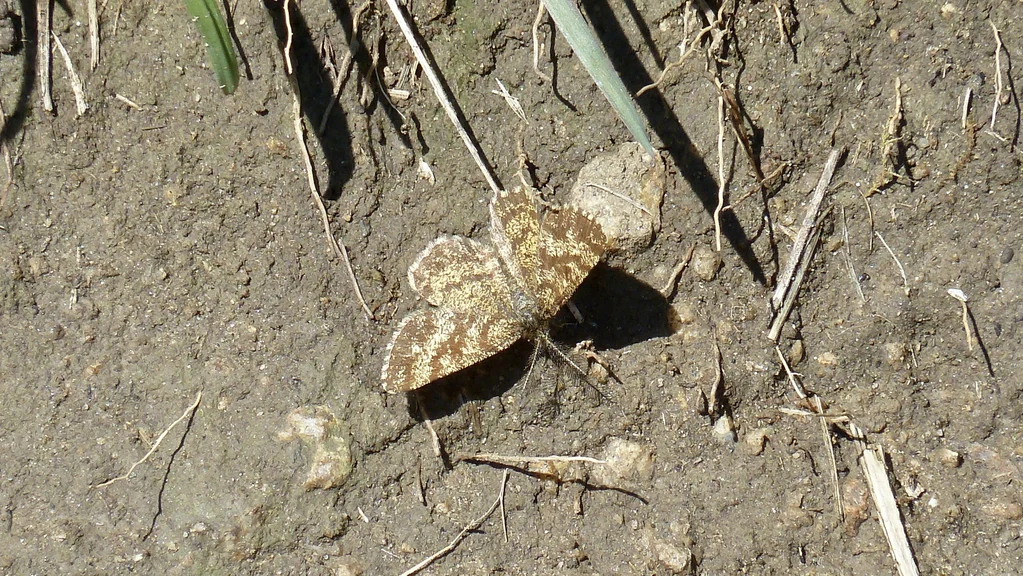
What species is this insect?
Ematurga atomaria
